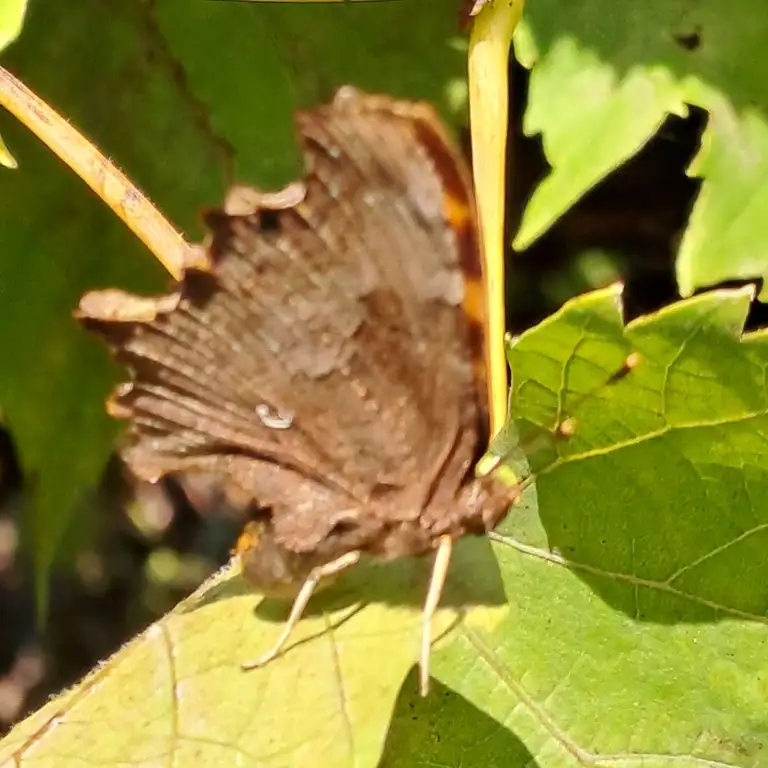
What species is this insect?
Polygonia c-album
